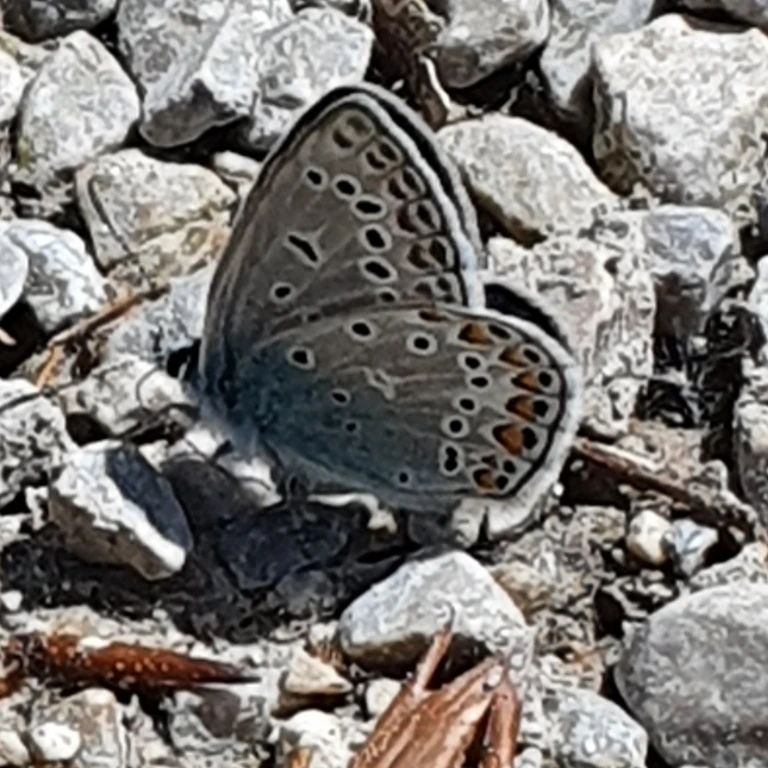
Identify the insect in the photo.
Polyommatus icarus
